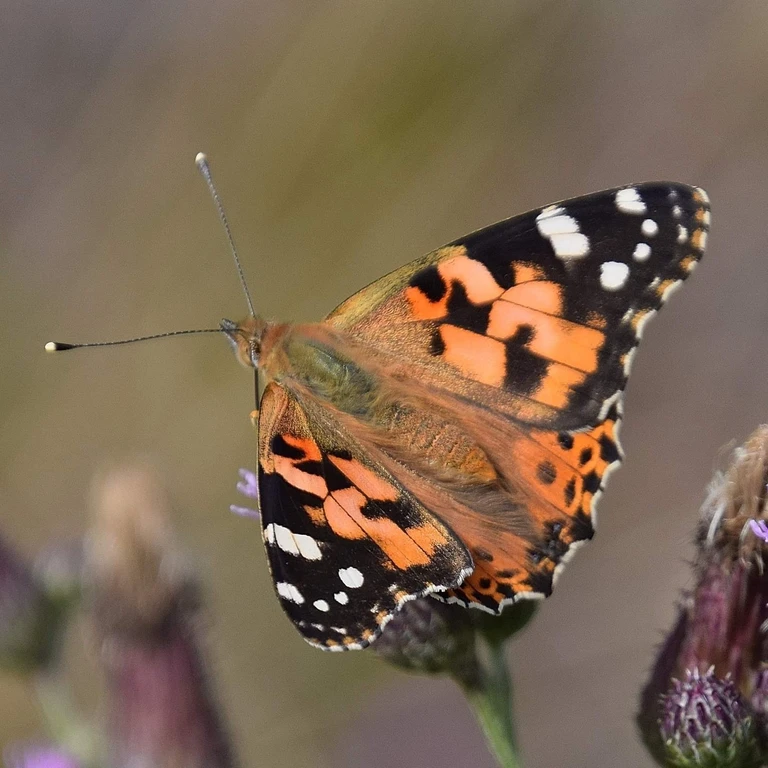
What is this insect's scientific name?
Vanessa cardui
